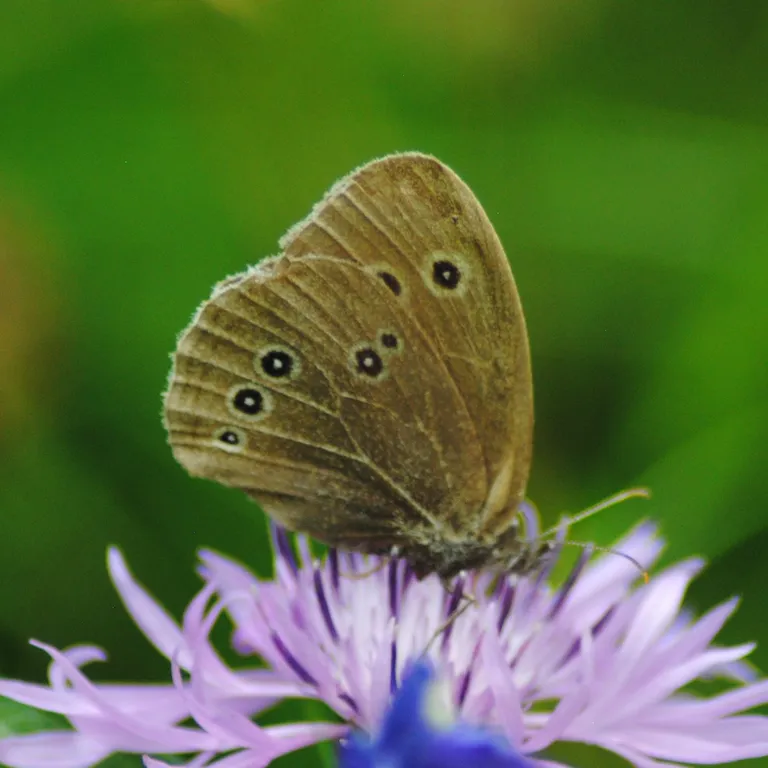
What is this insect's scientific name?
Aphantopus hyperantus
